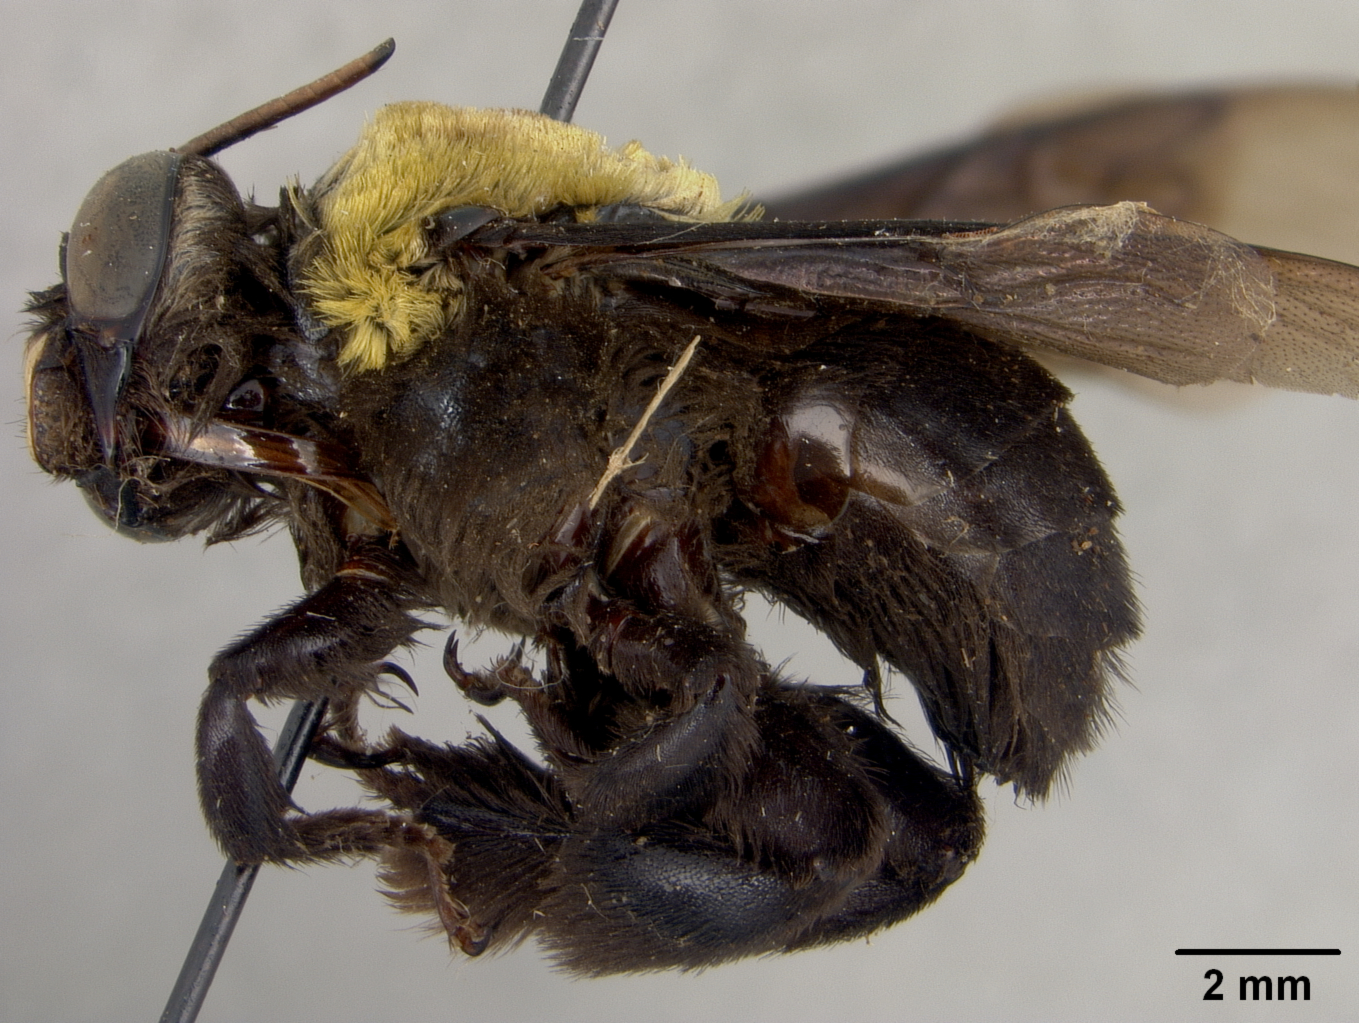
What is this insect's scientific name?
Centris calloxantha
